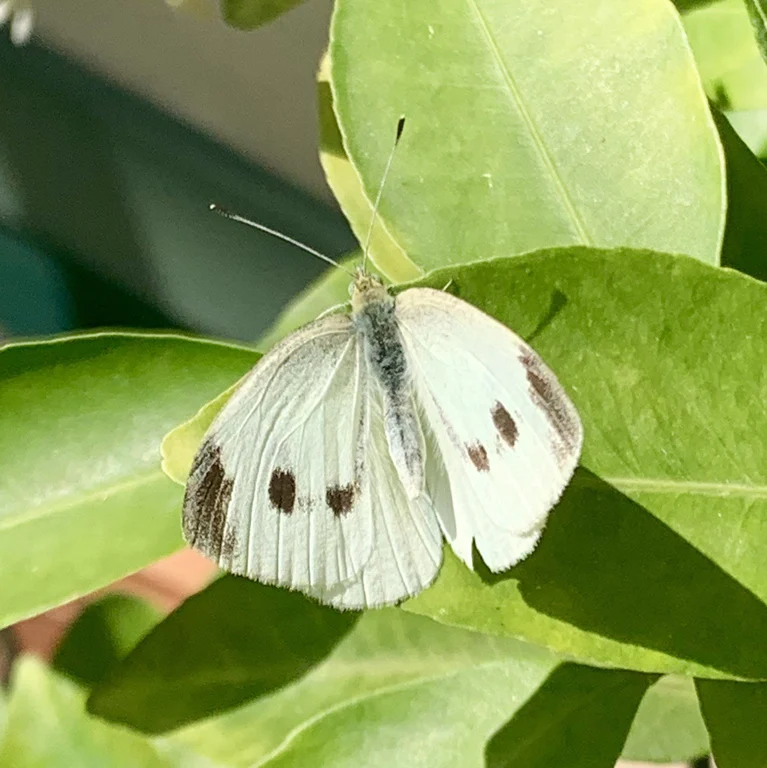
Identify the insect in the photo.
Pieris rapae
